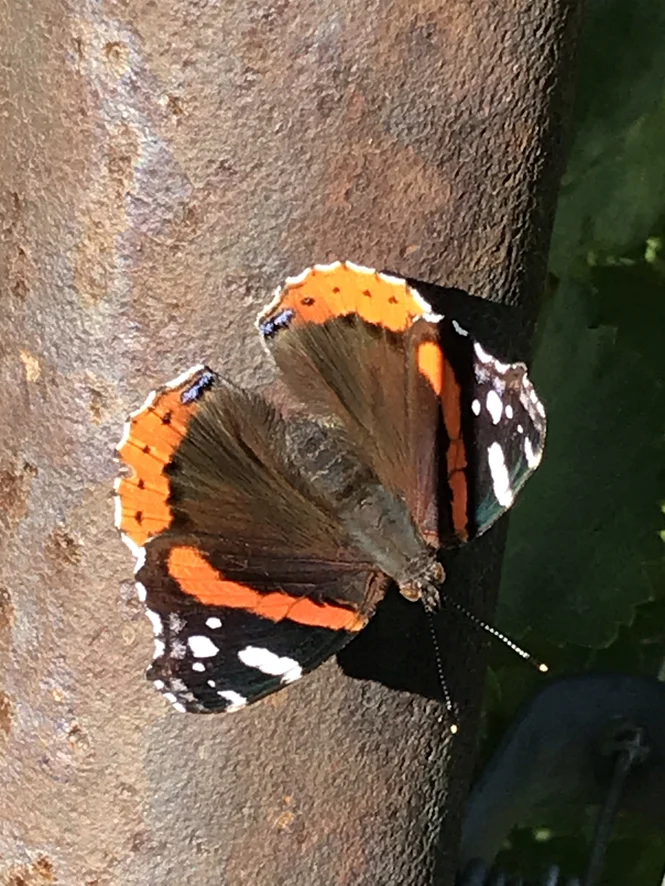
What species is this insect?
Vanessa atalanta
